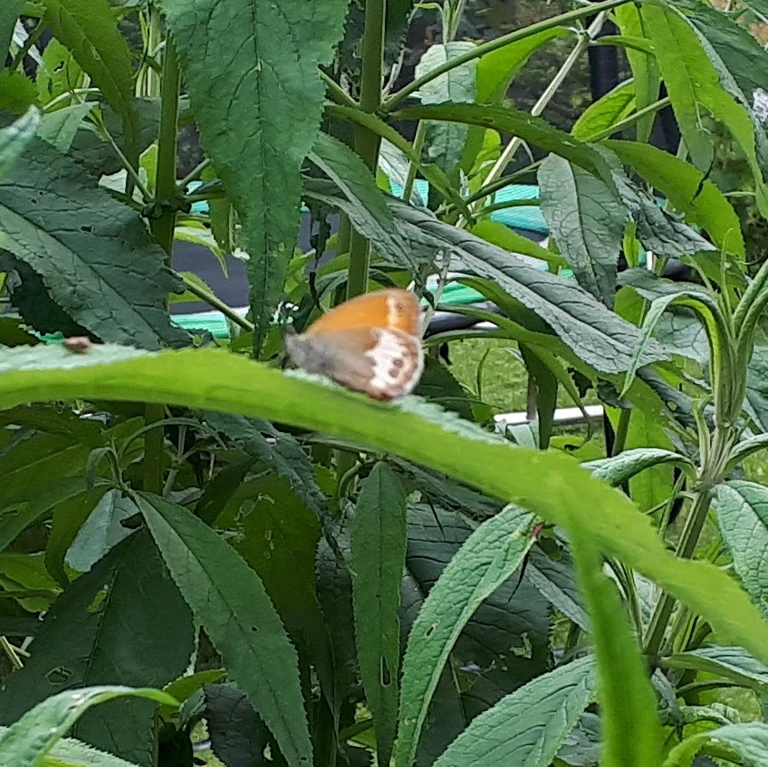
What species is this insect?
Coenonympha arcania
